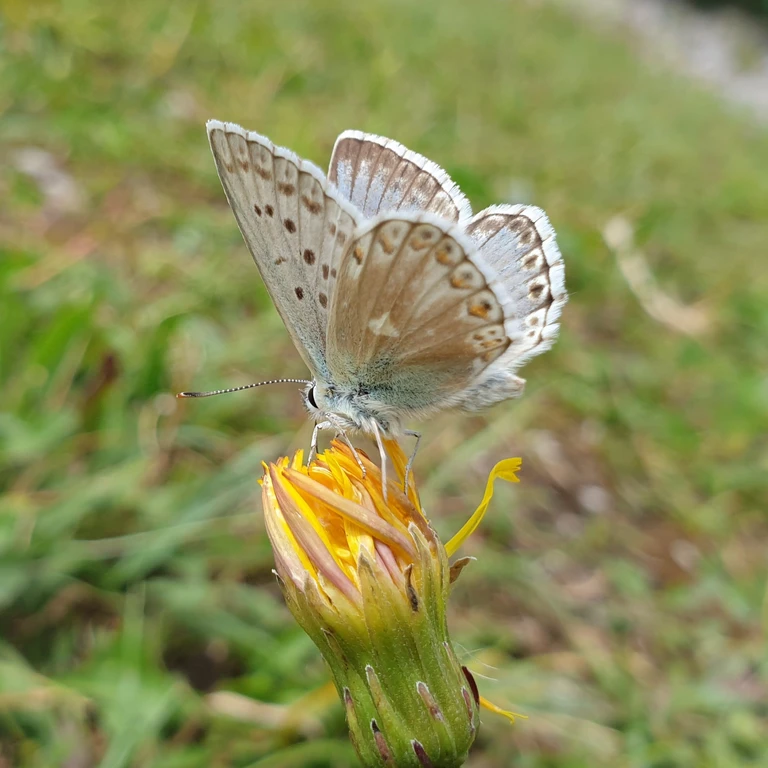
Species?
Lysandra coridon
